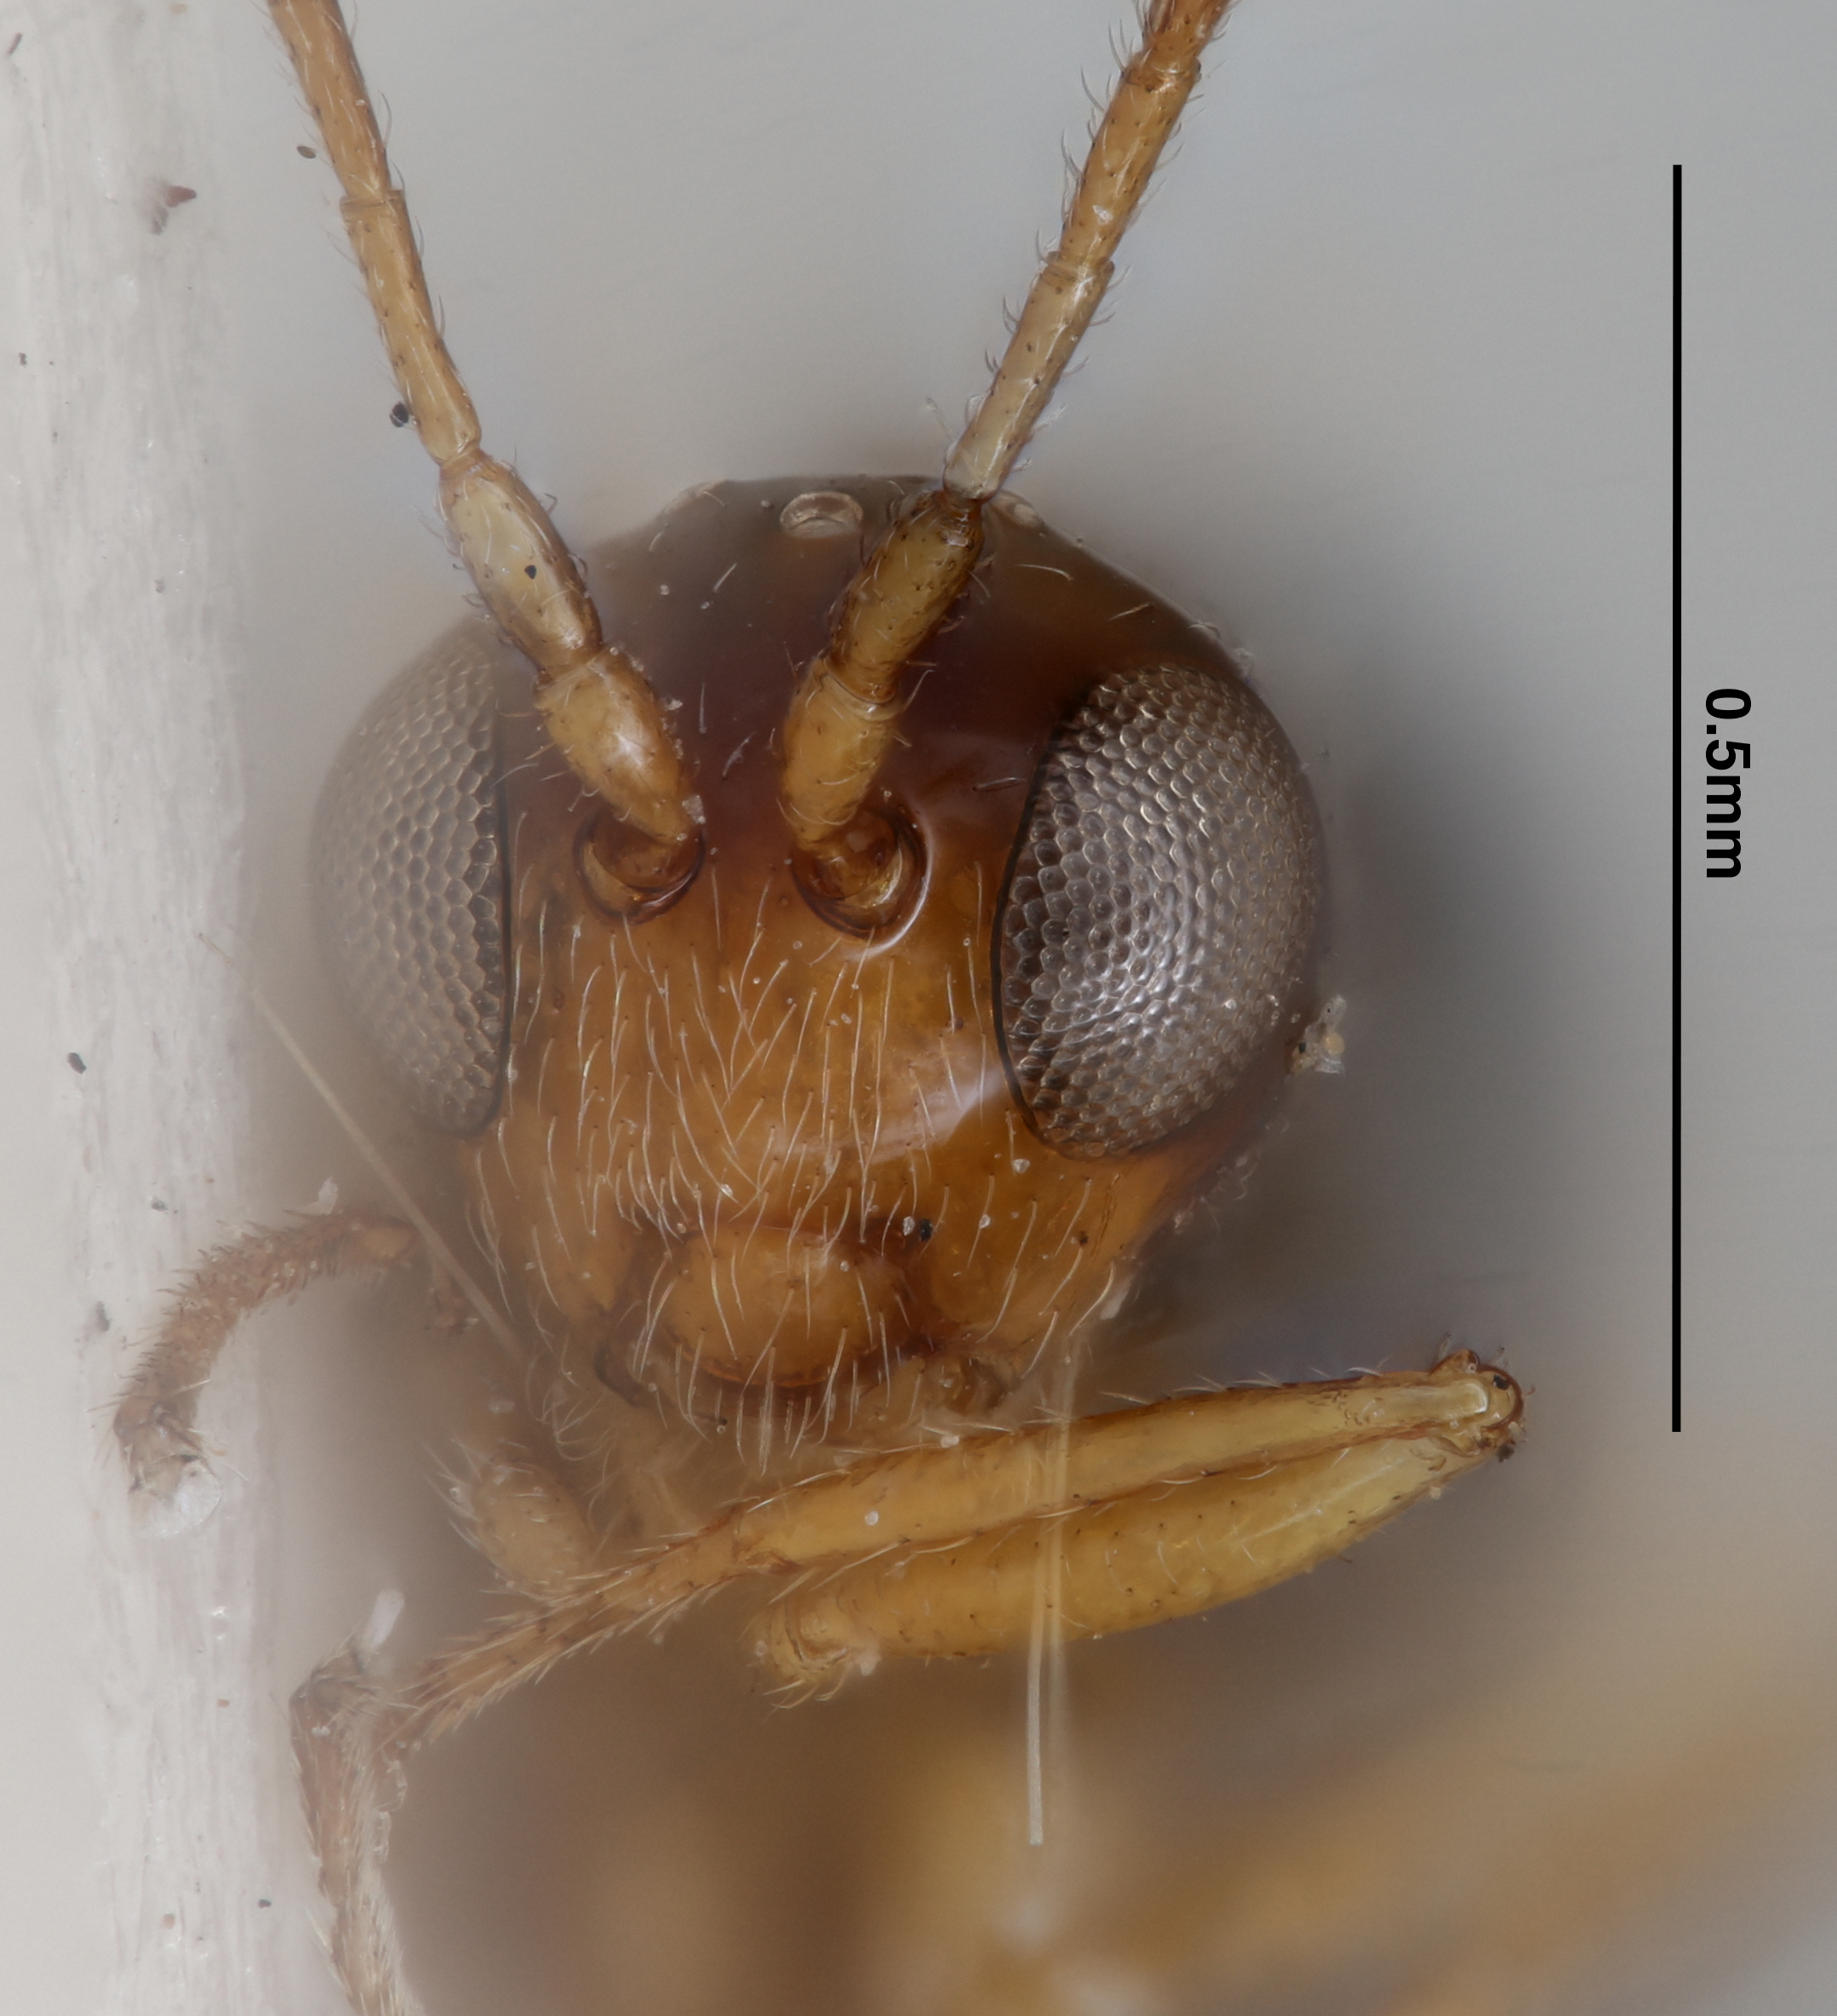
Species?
Alloxysta andrewsi
